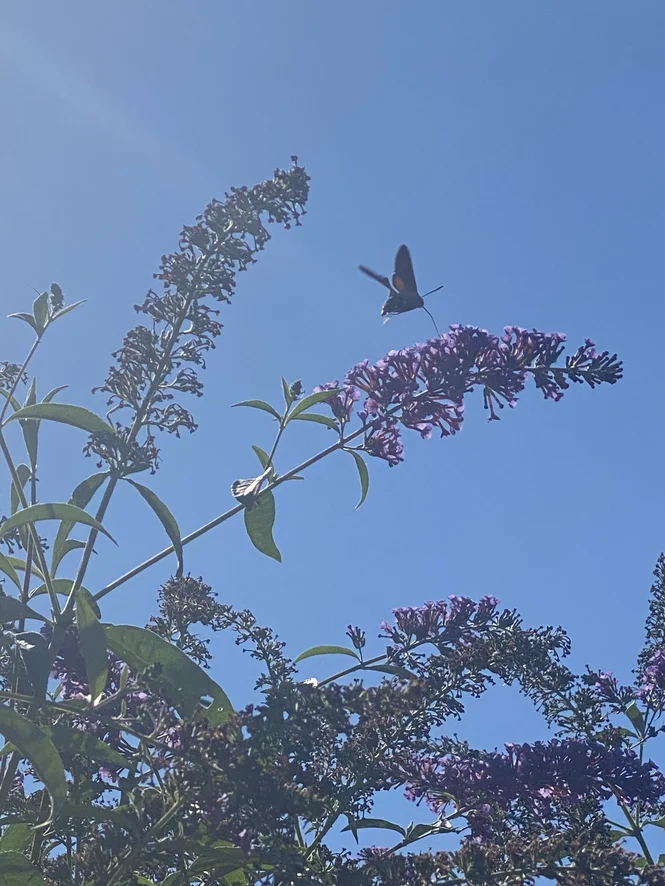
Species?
Macroglossum stellatarum
